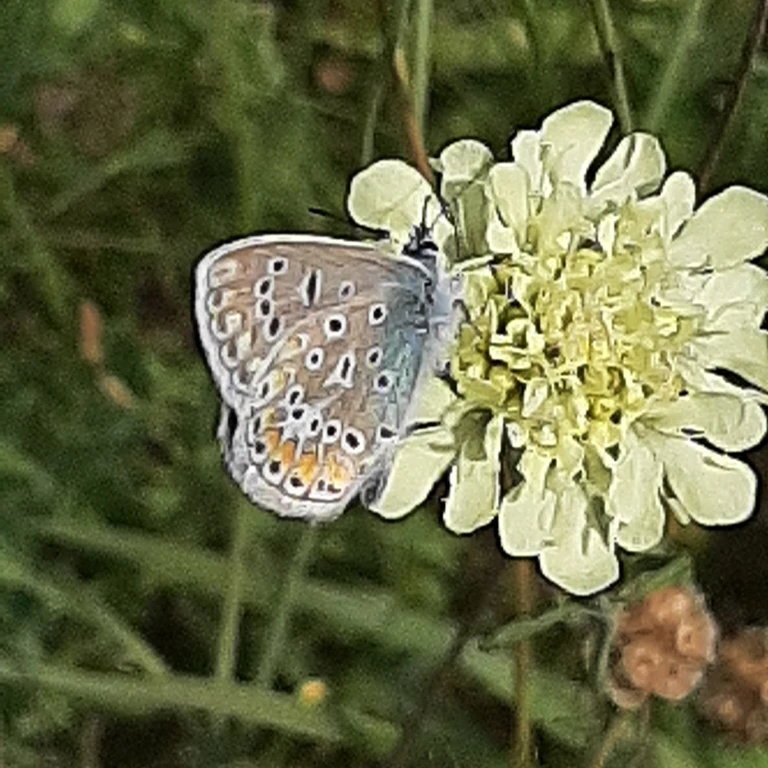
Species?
Polyommatus icarus
